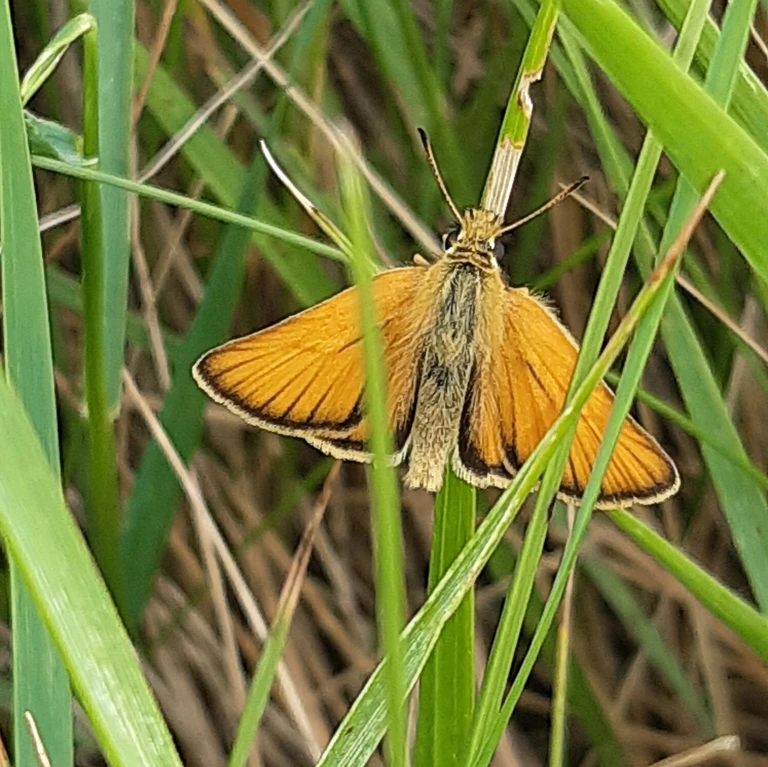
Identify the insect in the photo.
Thymelicus lineola
